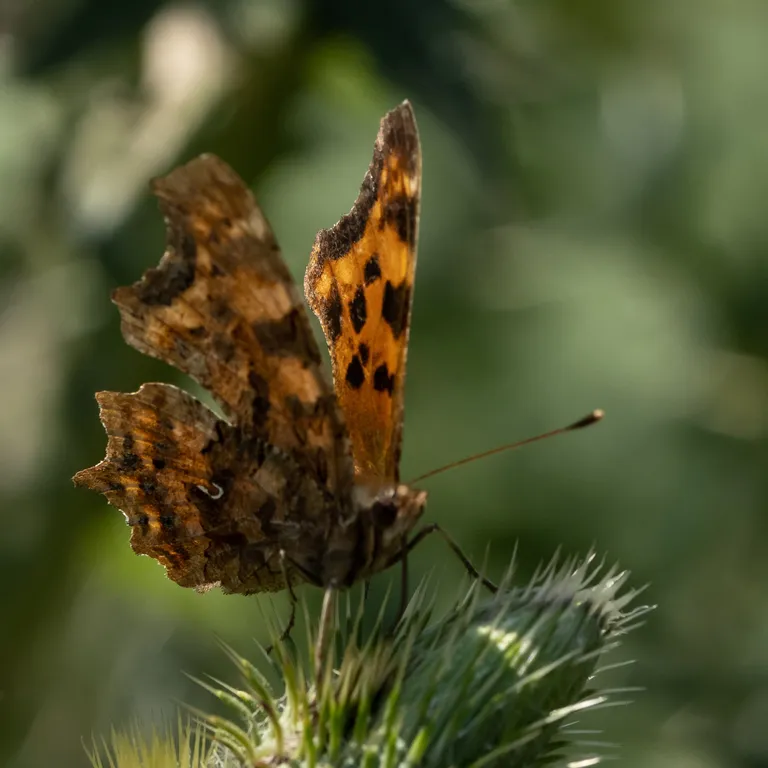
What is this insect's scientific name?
Polygonia c-album
